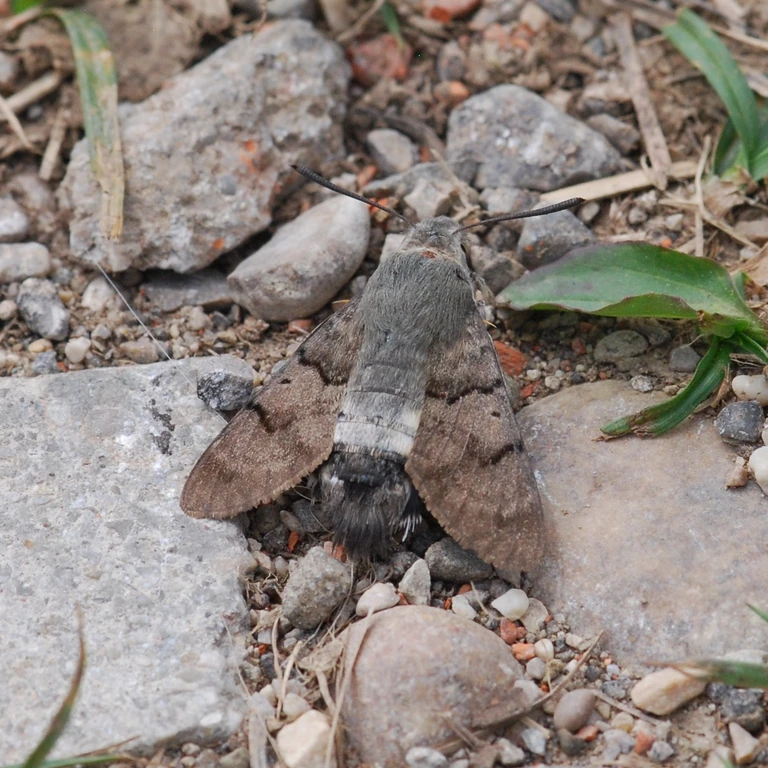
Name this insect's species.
Macroglossum stellatarum
